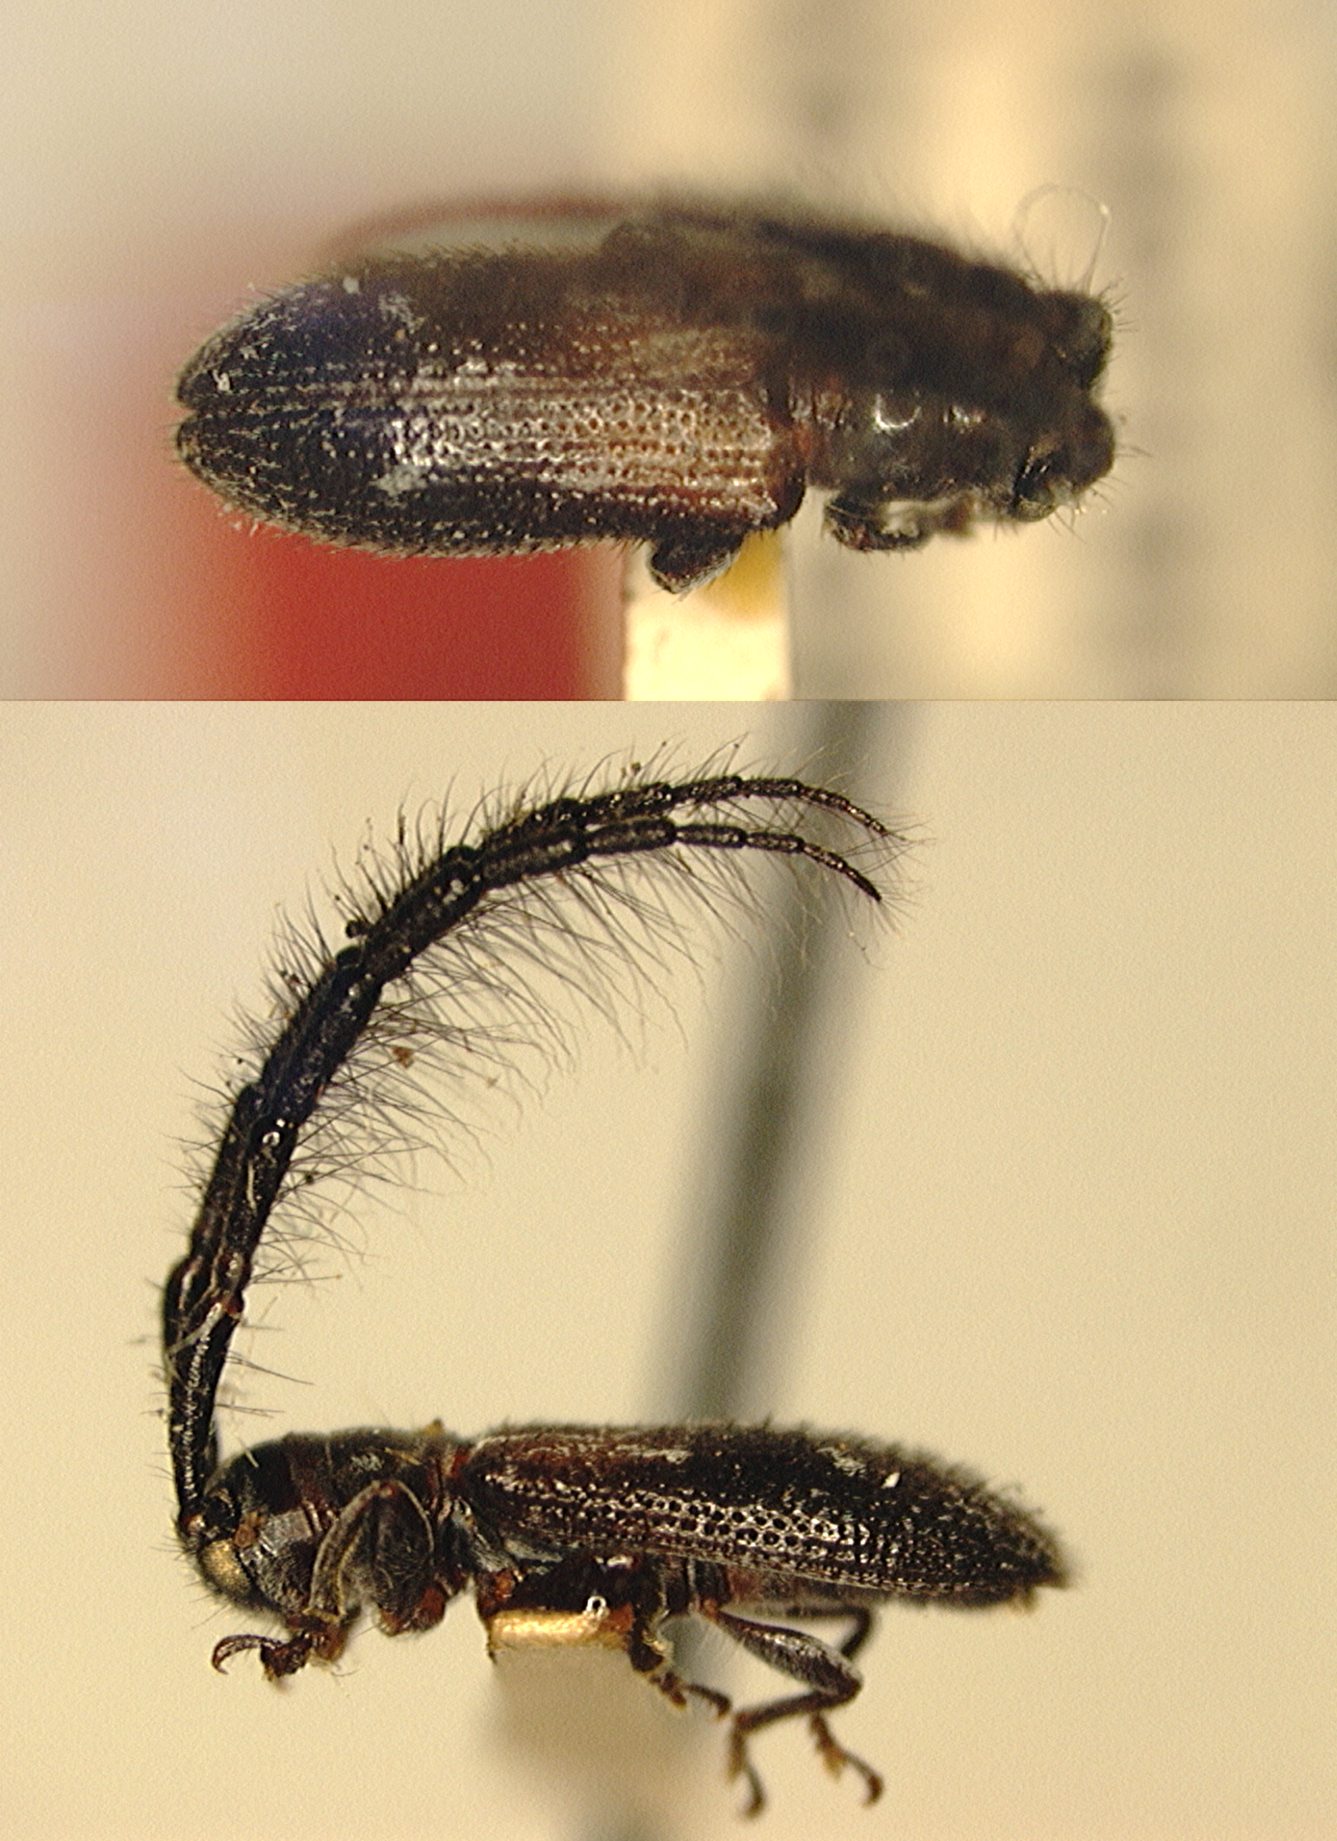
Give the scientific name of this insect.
Ebaeides basalis
